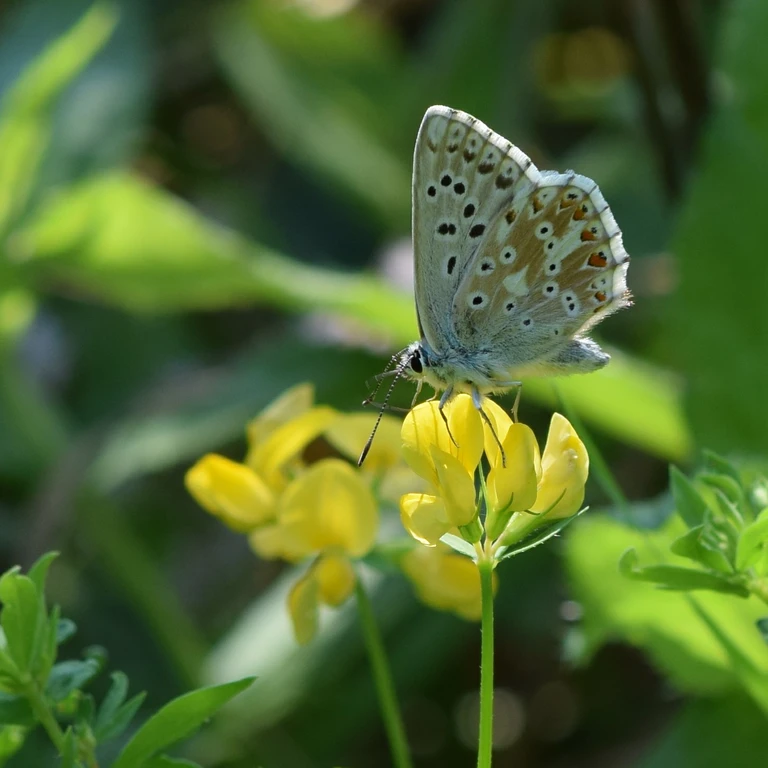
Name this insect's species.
Lysandra coridon
